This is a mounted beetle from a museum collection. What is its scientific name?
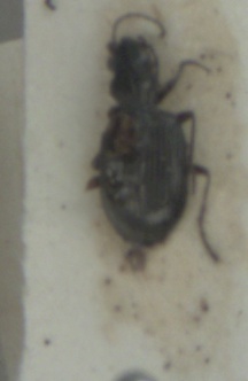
Bembidion punctulatum
